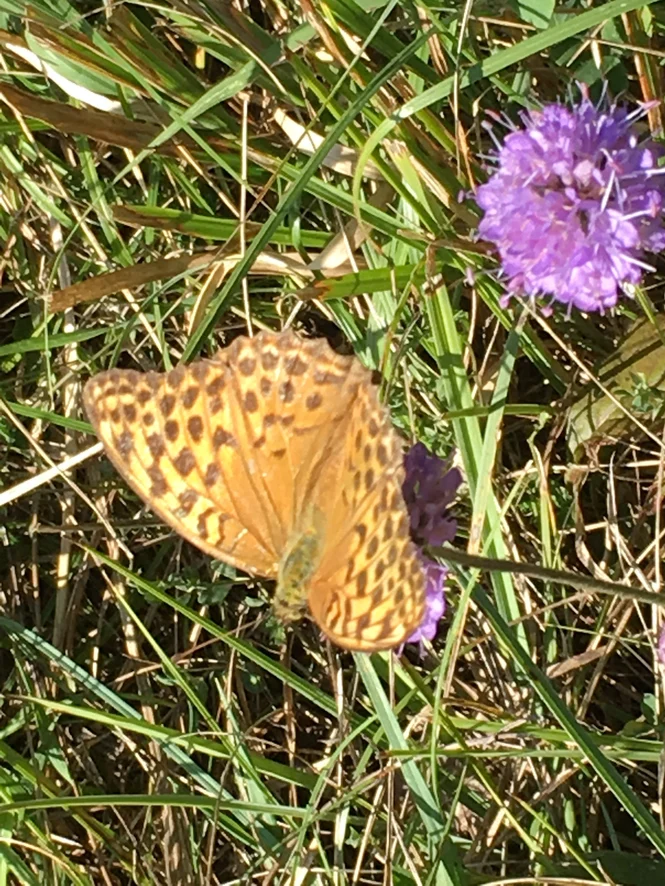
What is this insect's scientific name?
Argynnis paphia
